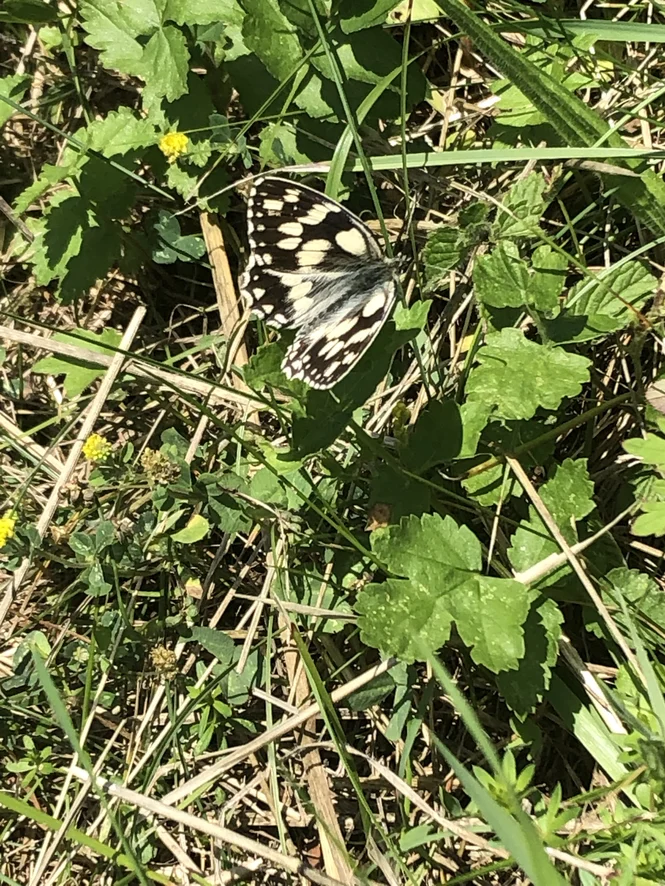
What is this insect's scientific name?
Melanargia galathea
